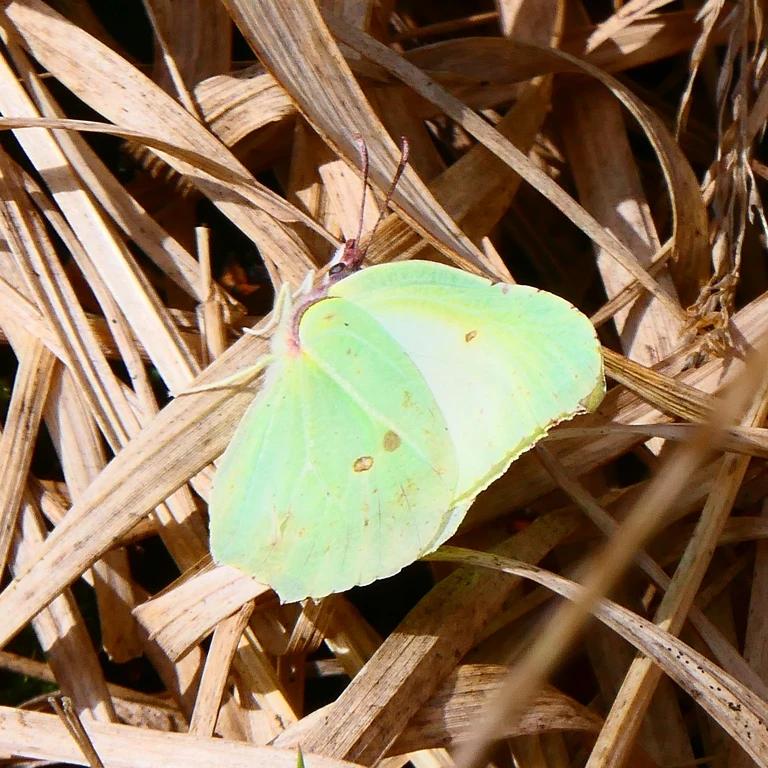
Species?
Gonepteryx rhamni
